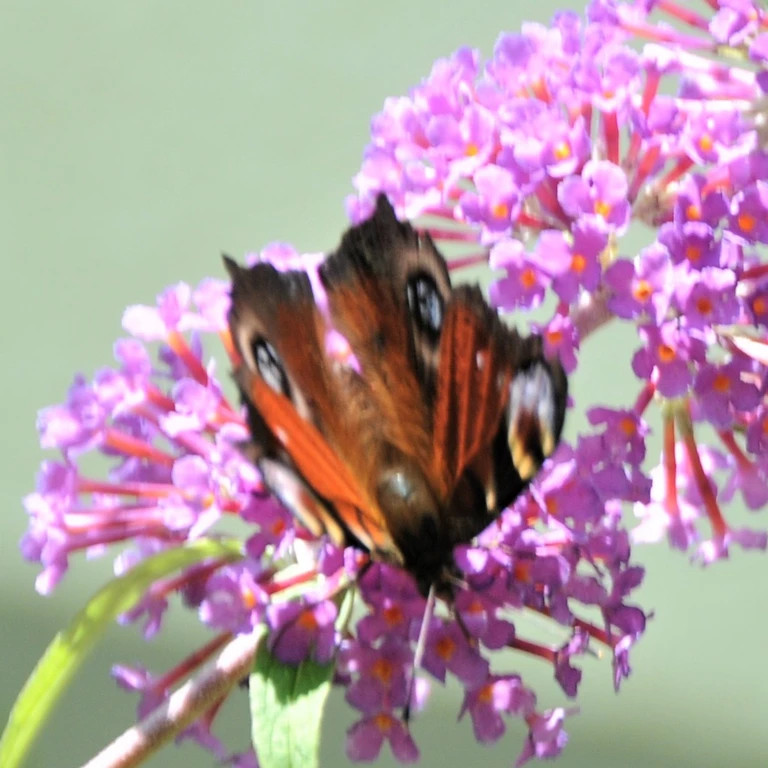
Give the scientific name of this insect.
Aglais io
